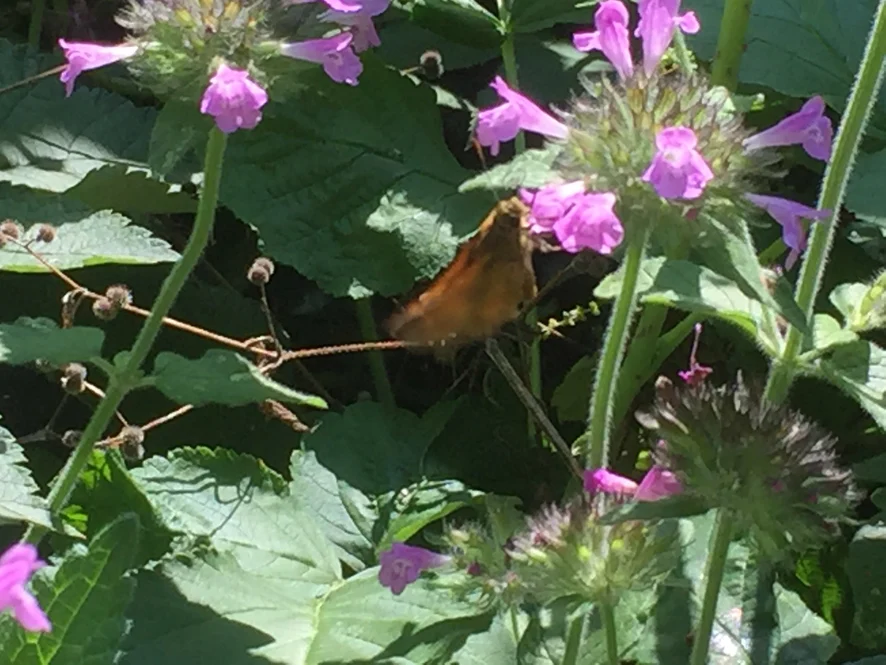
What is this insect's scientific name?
Ochlodes sylvanus (also Ochlodes venata)
